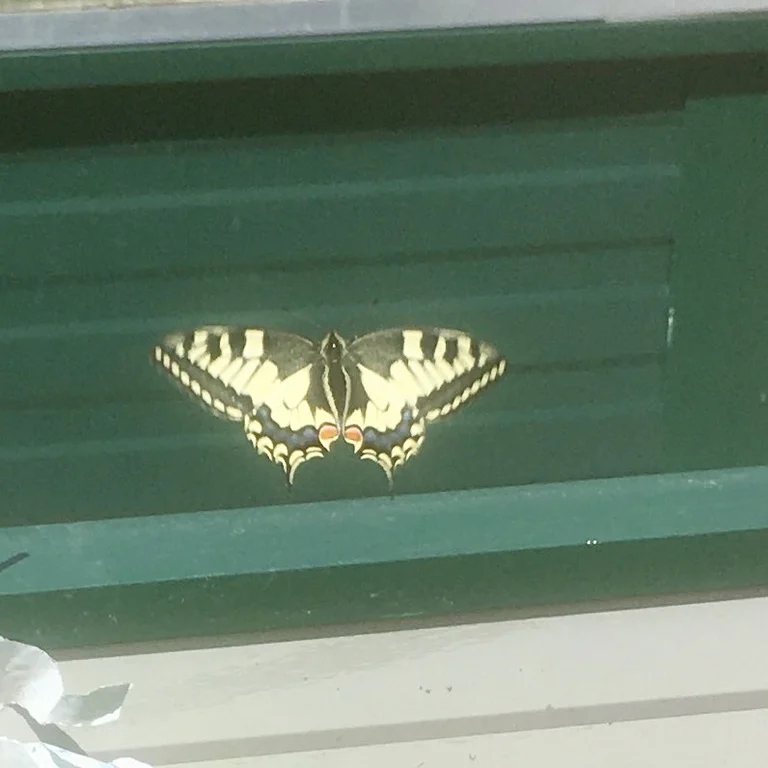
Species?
Papilio machaon
